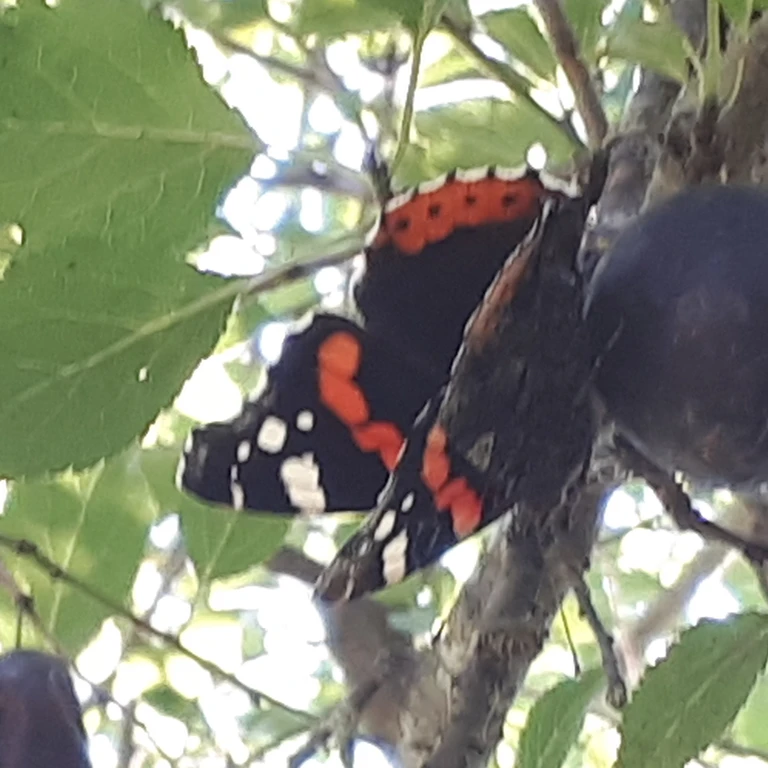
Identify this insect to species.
Vanessa atalanta
